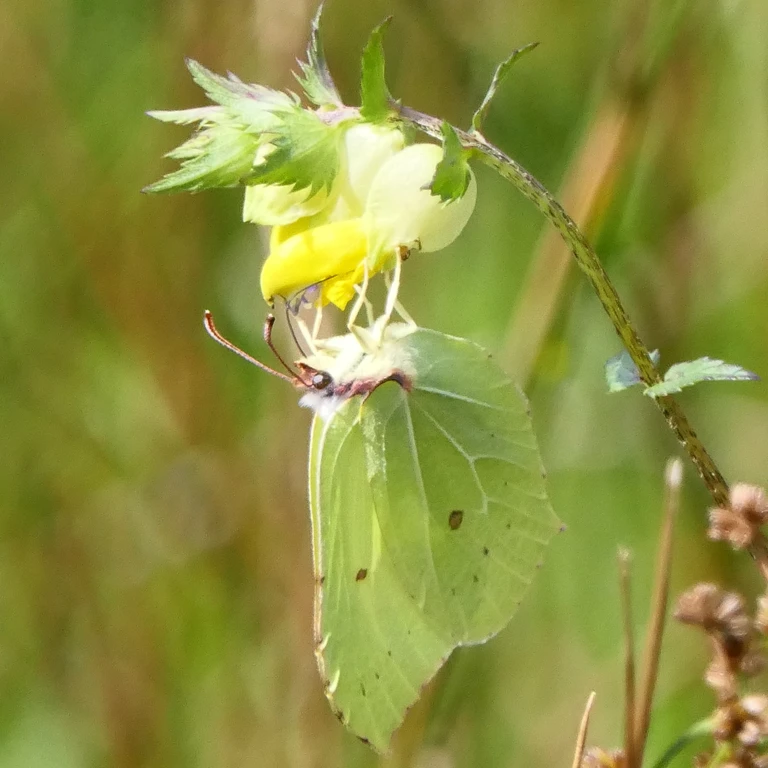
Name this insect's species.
Gonepteryx rhamni
